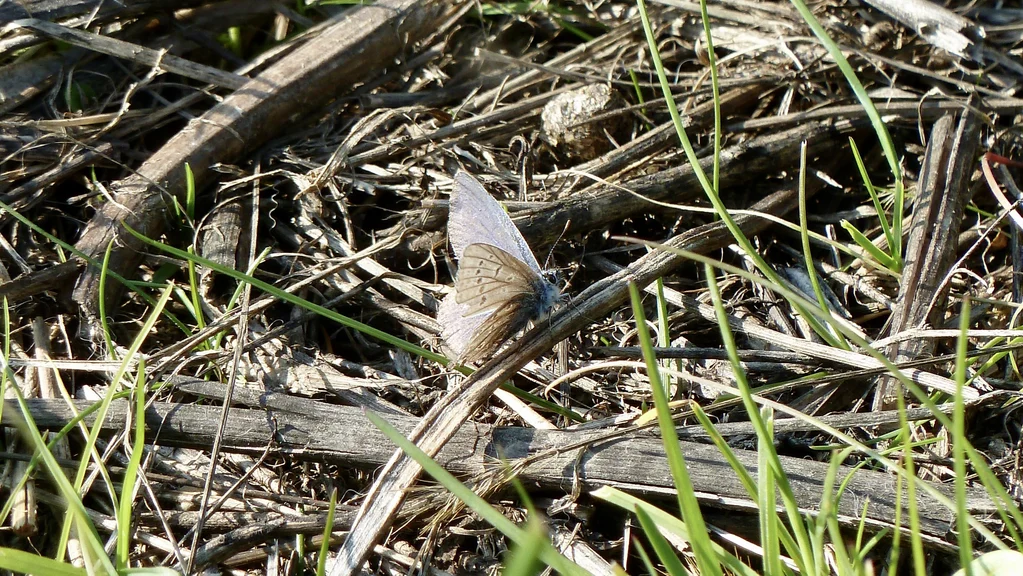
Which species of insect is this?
Polyommatus icarus
